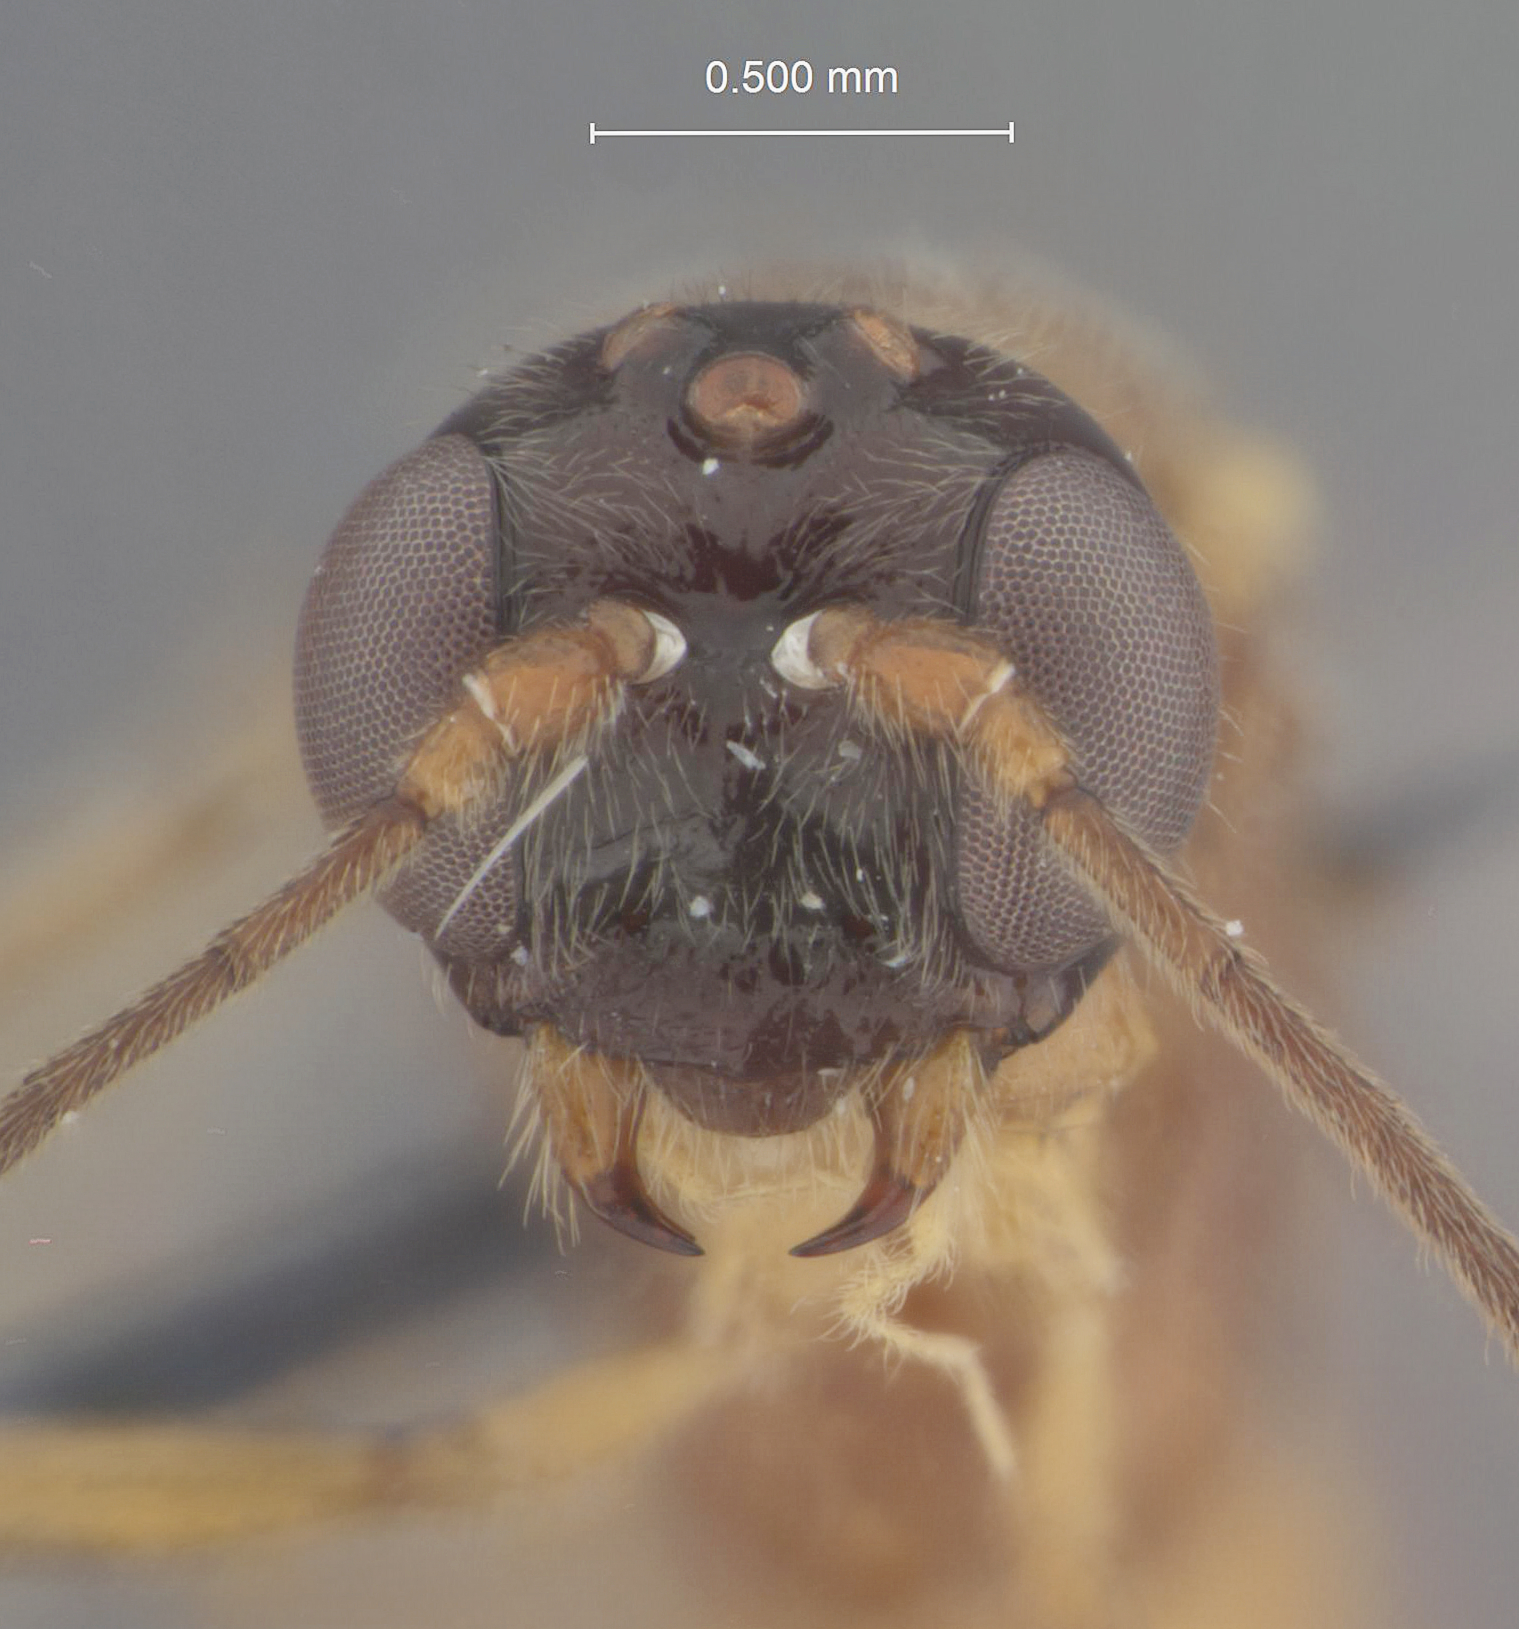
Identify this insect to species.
Meteoridea compressiventris
